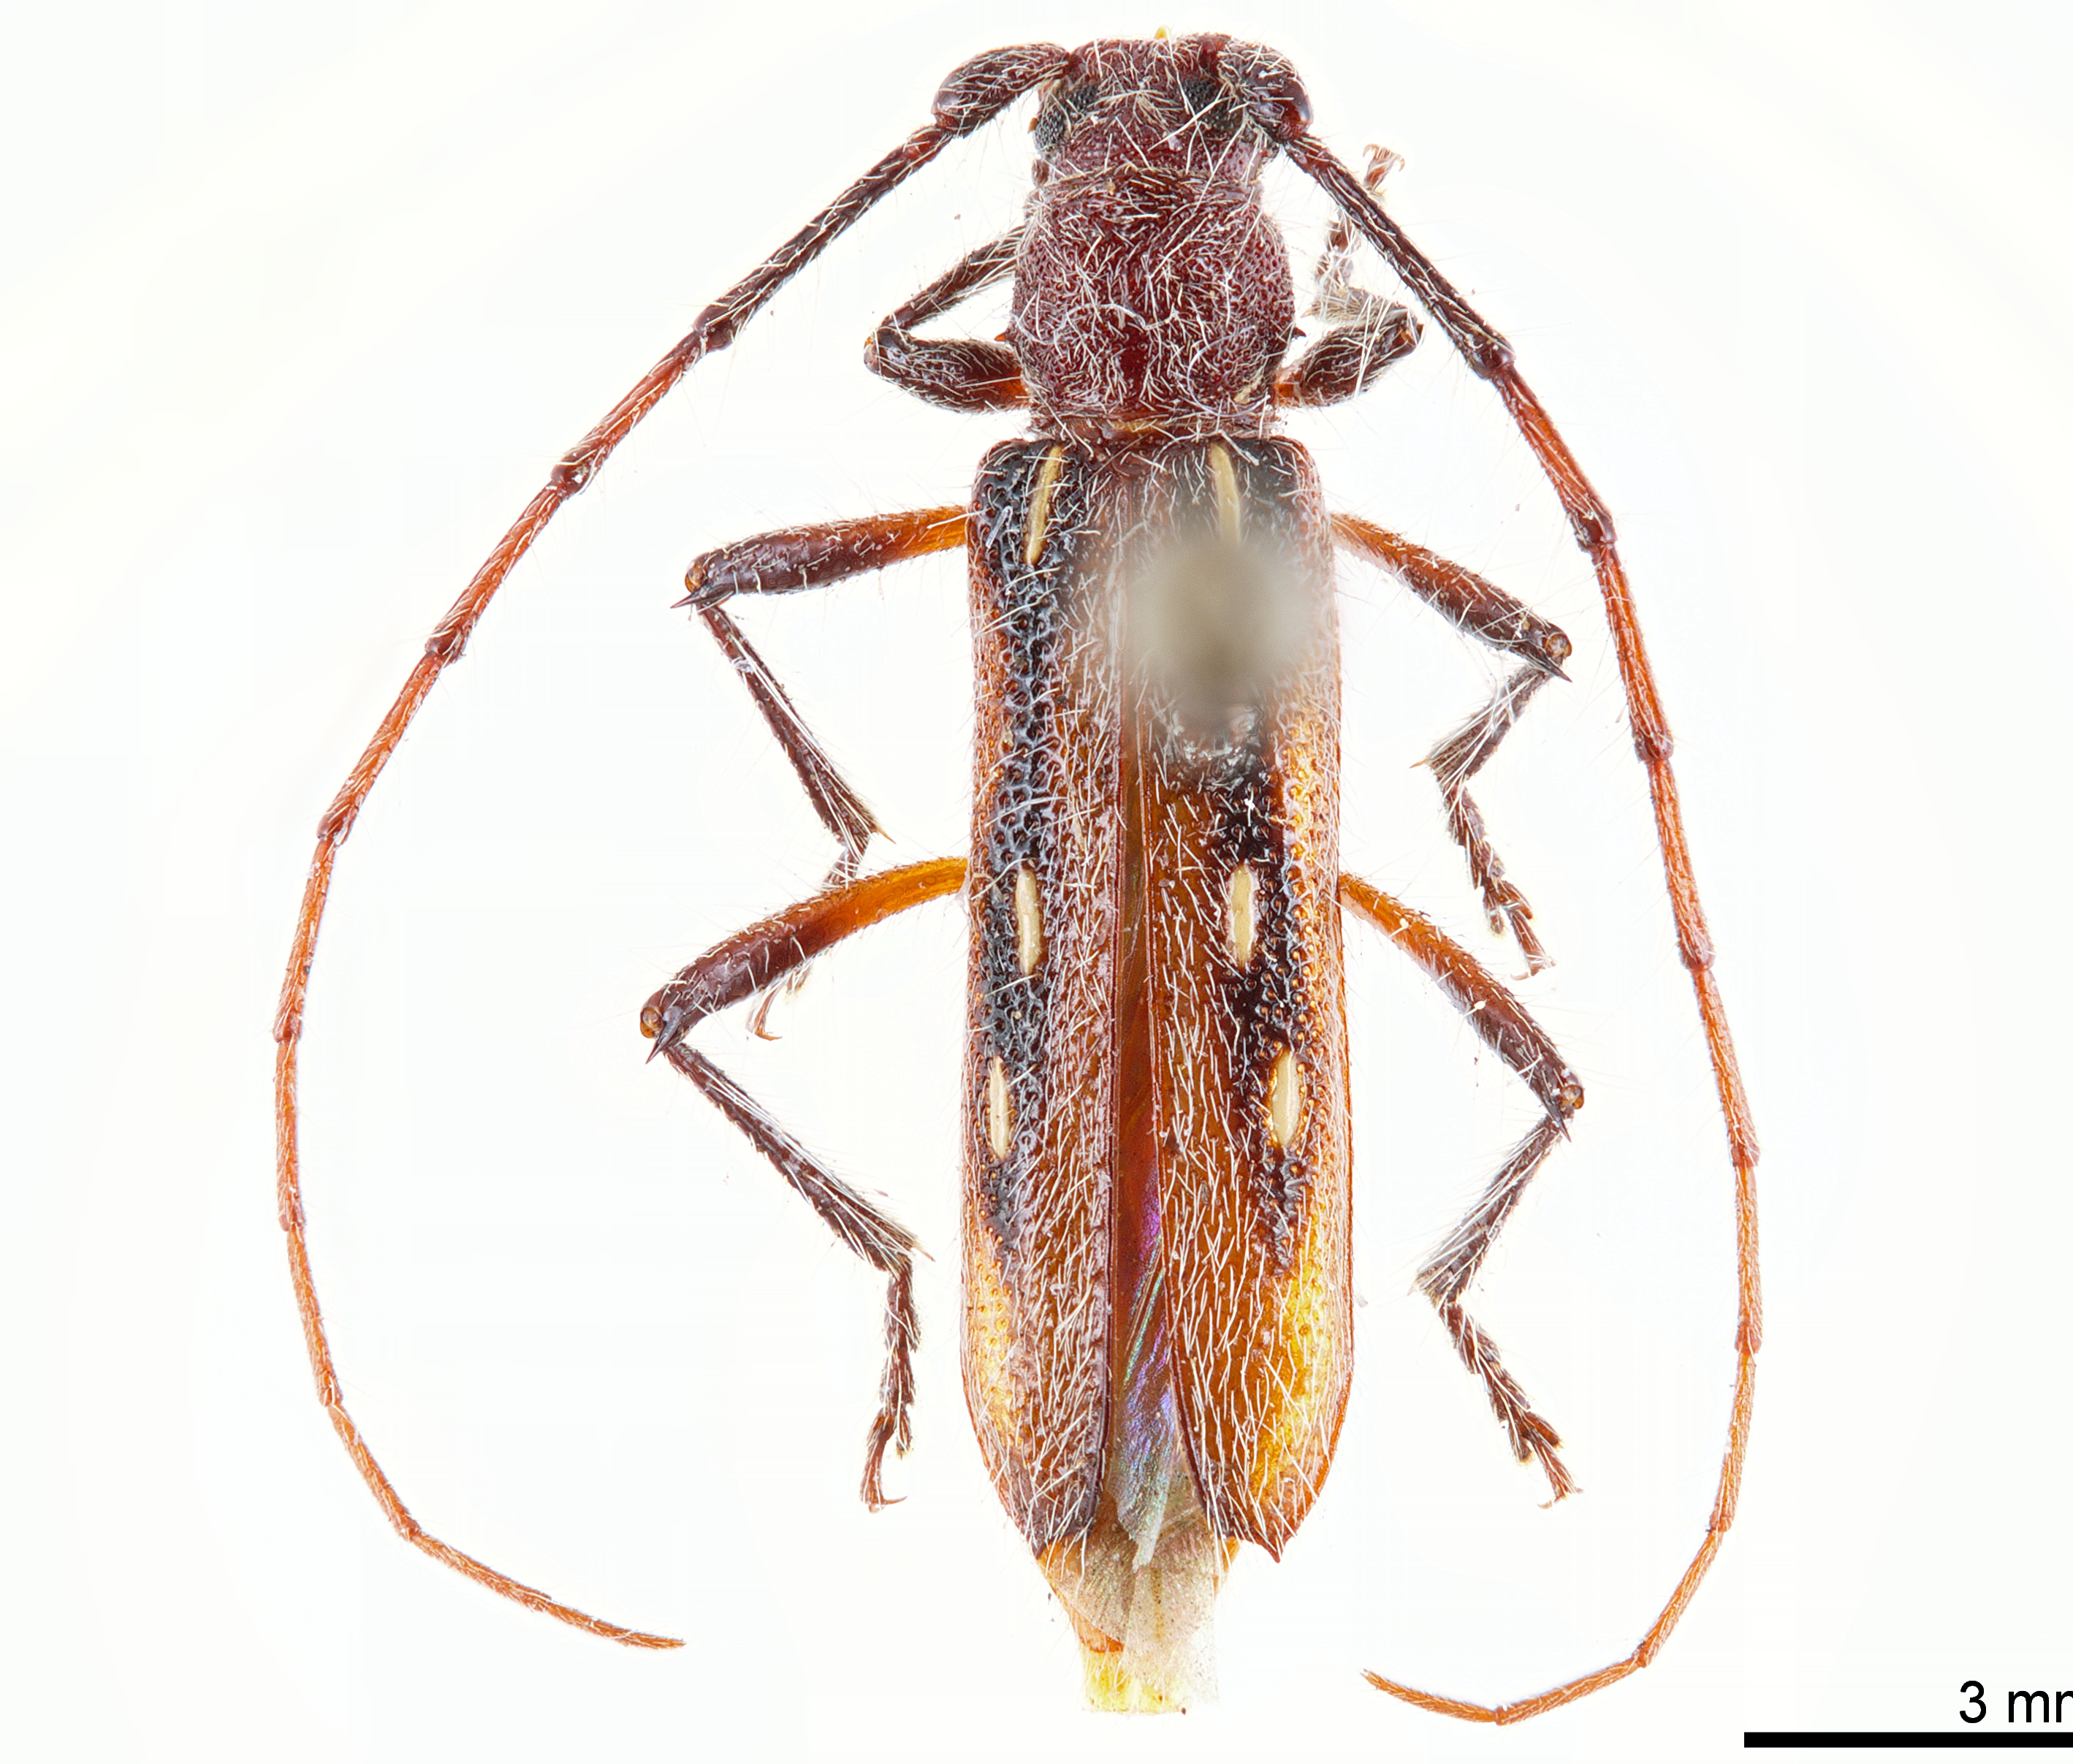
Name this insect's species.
Cupanoscelis heteroclita
